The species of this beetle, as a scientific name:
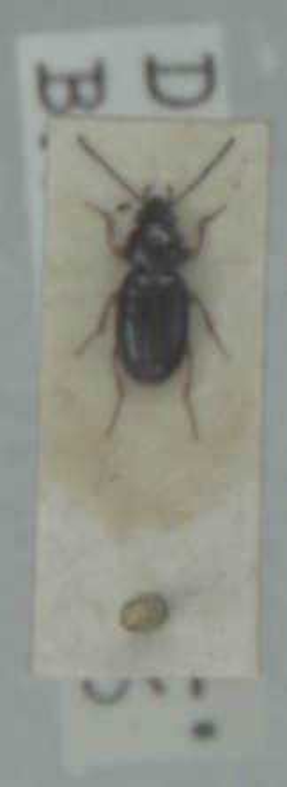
Bembidion obtusum
